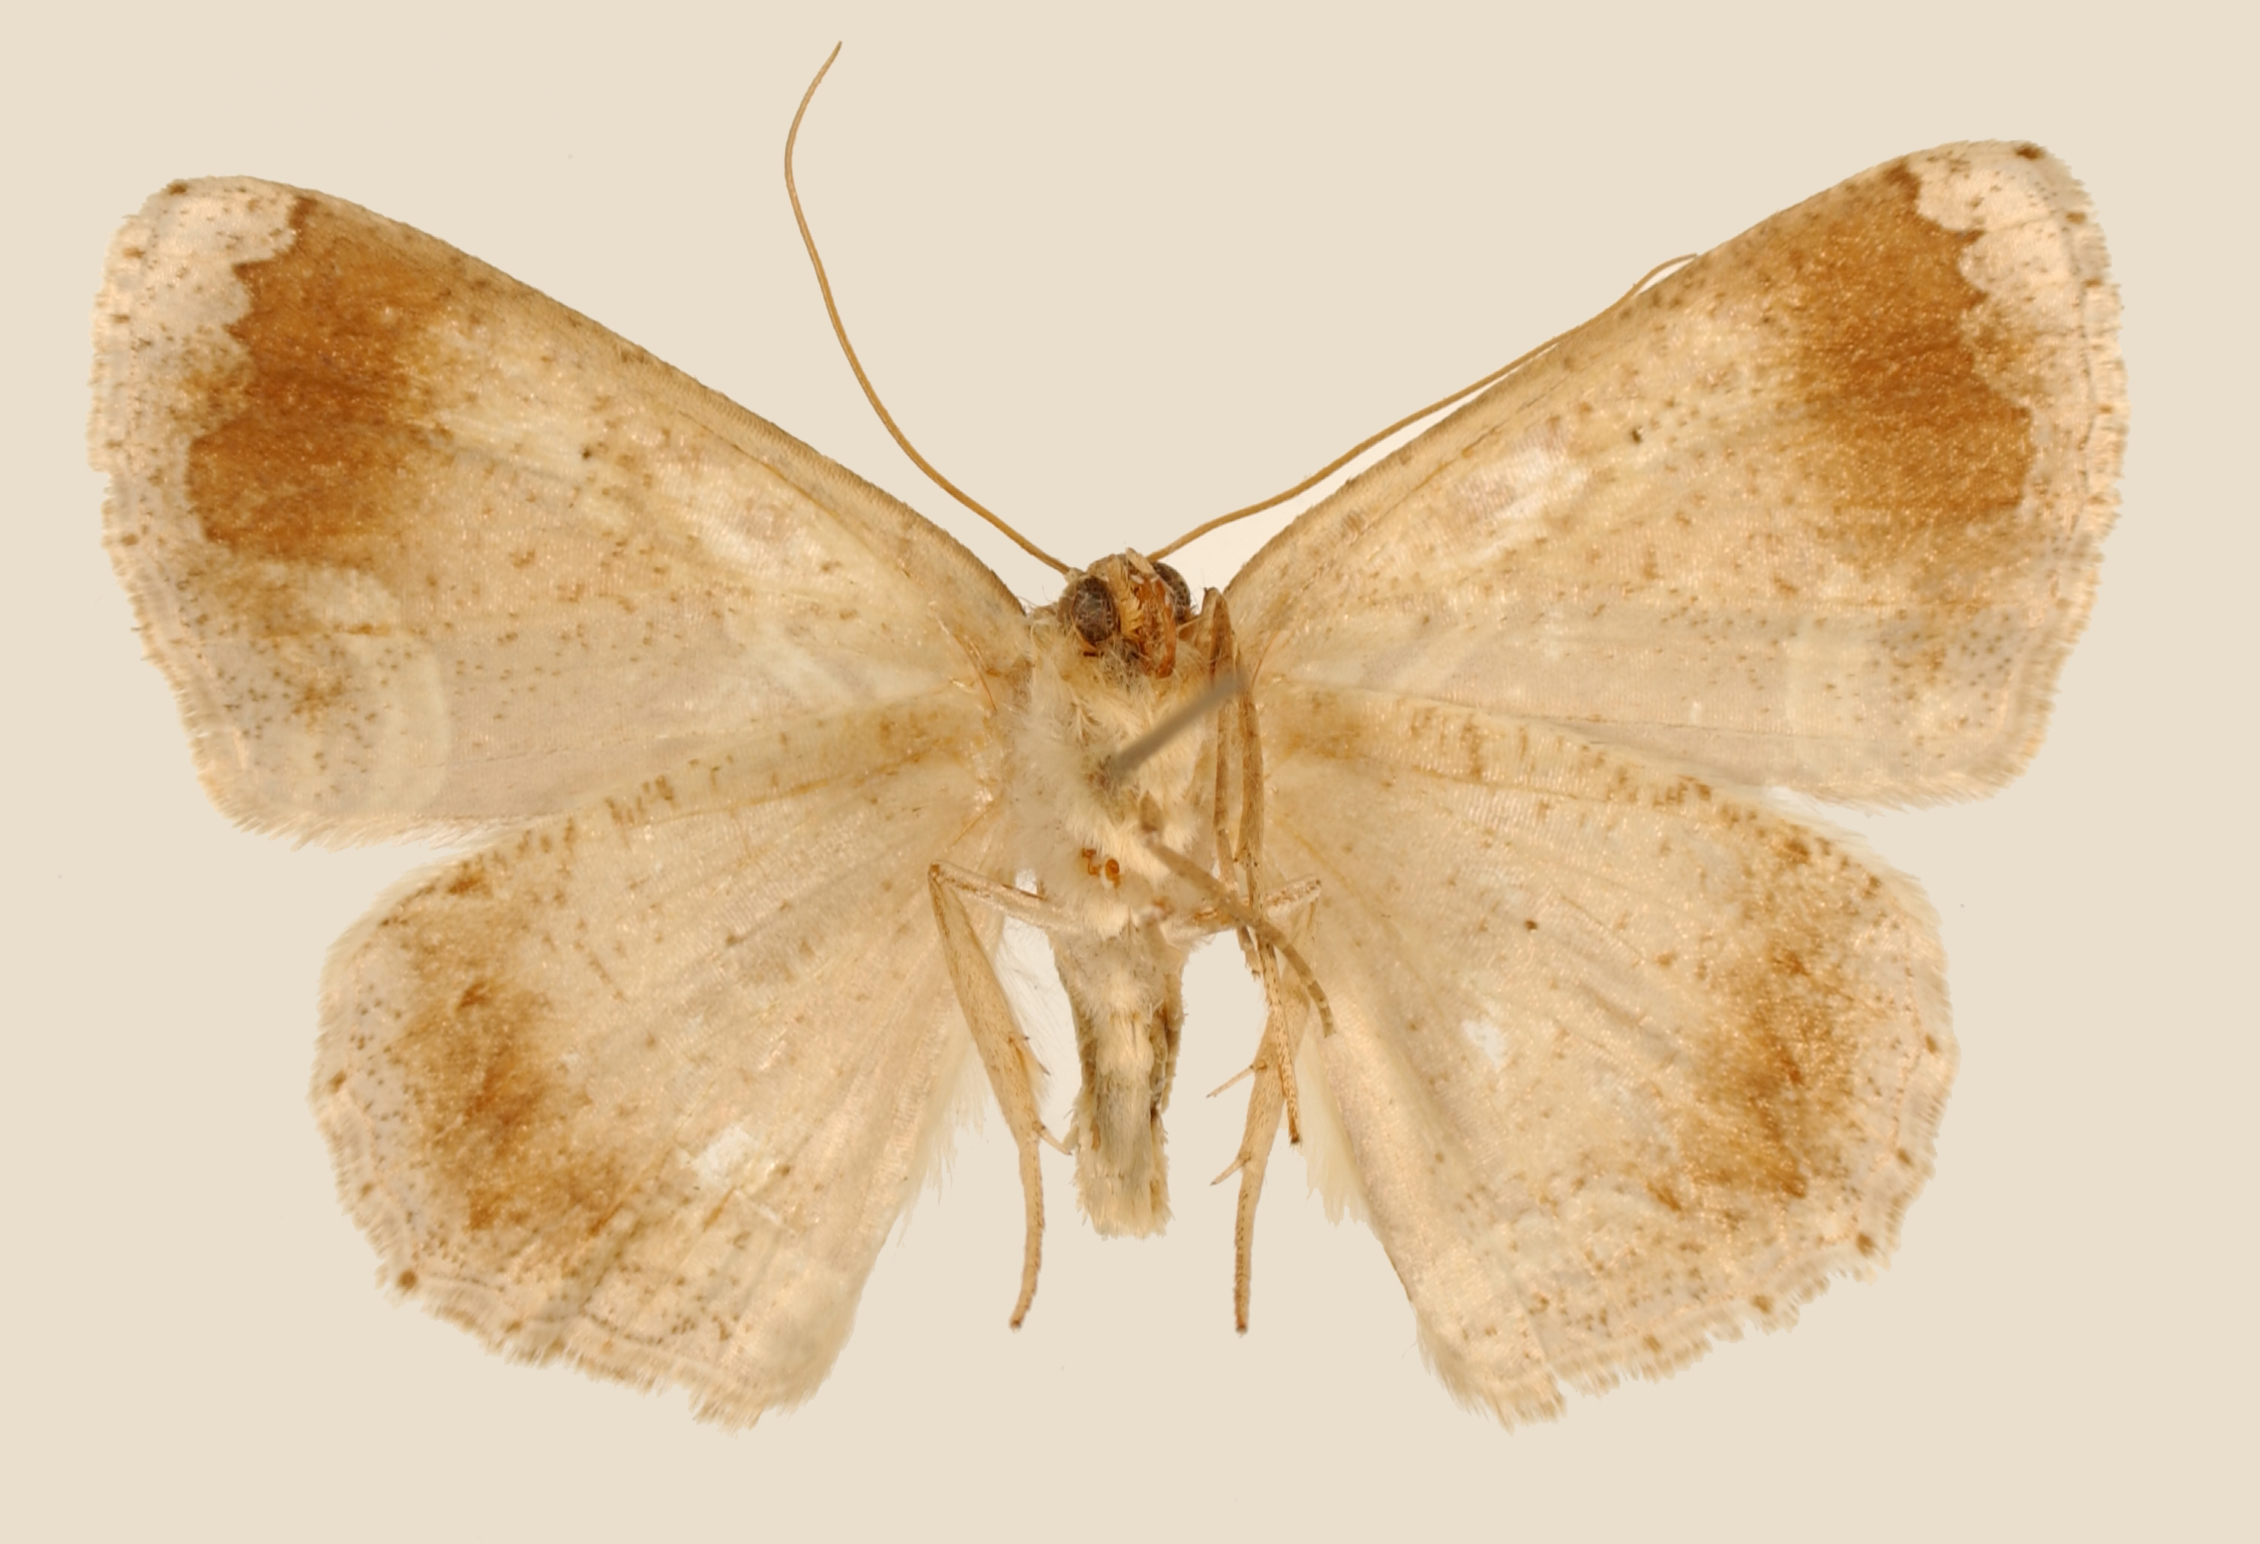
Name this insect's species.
Sabulodes ornatissima
